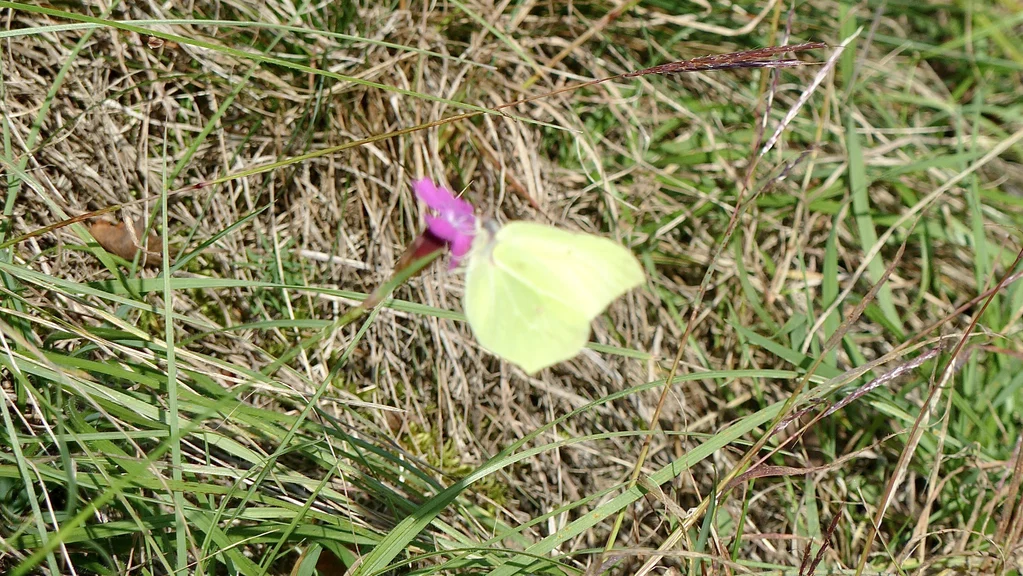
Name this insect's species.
Gonepteryx rhamni
